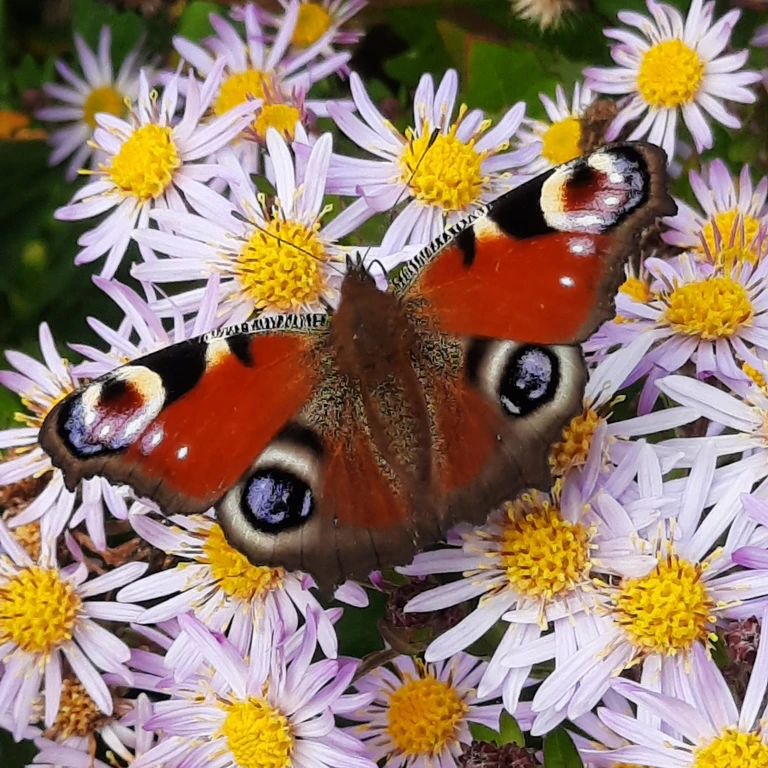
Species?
Aglais io
